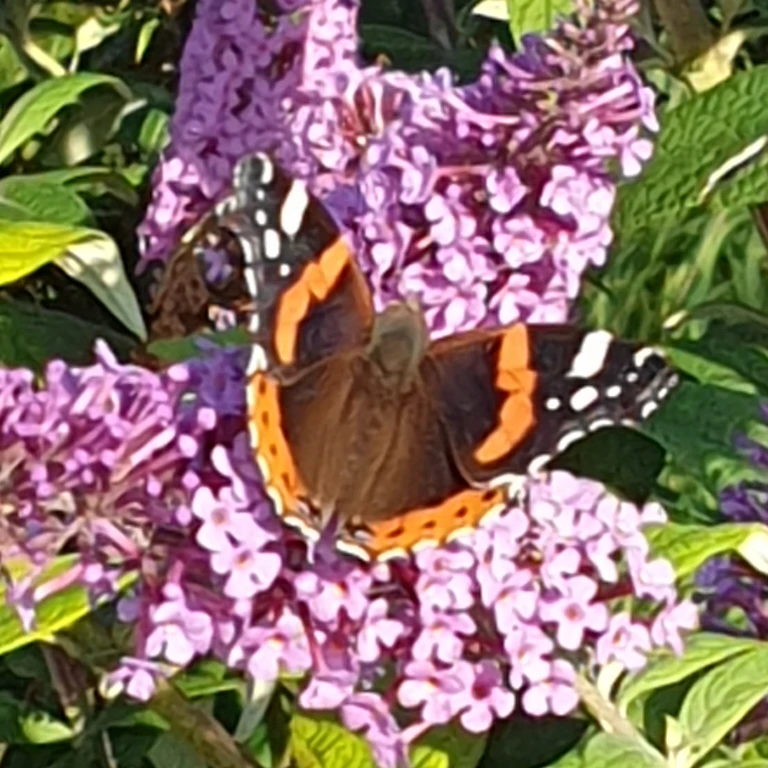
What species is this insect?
Vanessa atalanta
